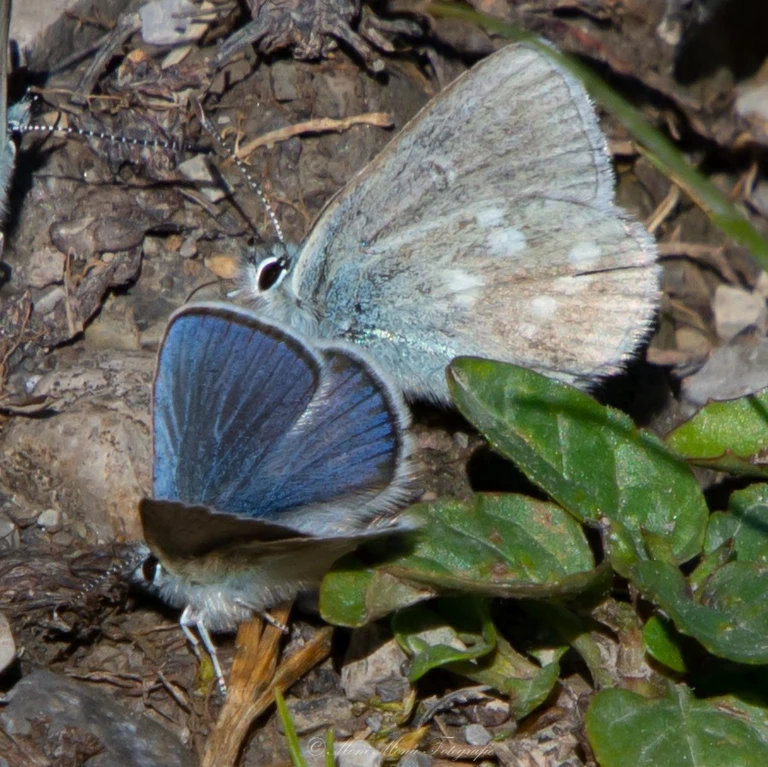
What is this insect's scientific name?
Agriades orbitulus (also Albulina orbitulus)
